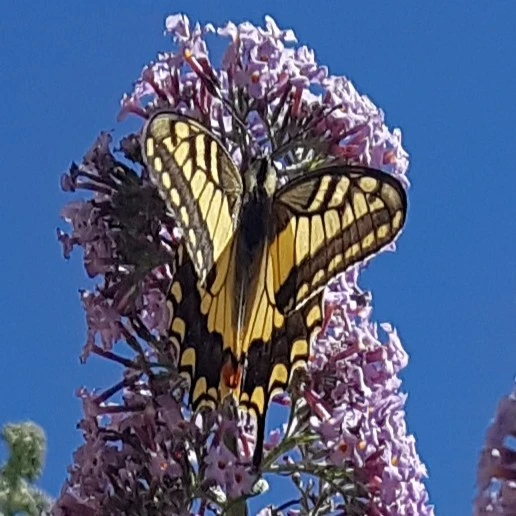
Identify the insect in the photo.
Papilio machaon
